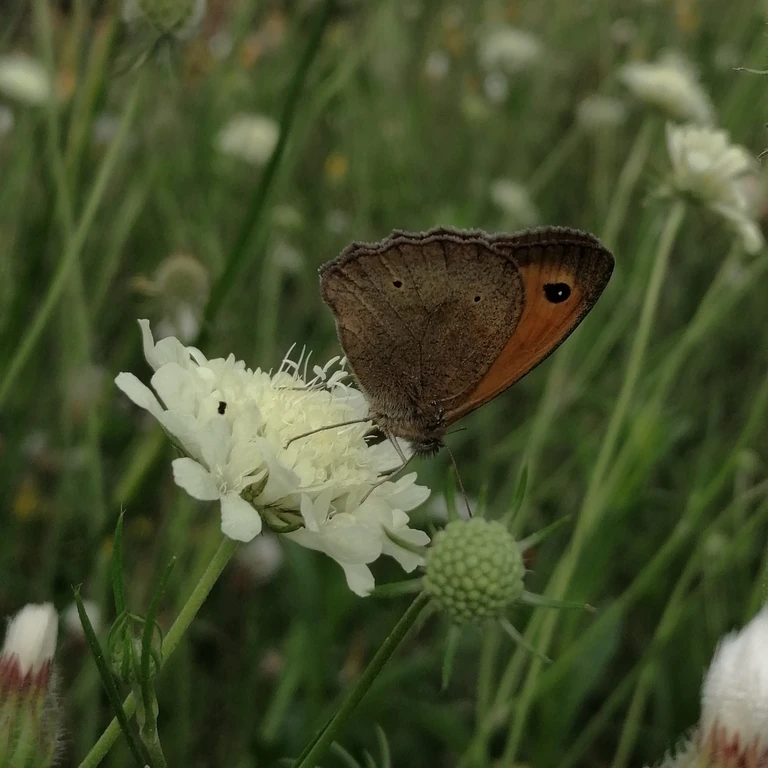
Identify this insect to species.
Maniola jurtina
